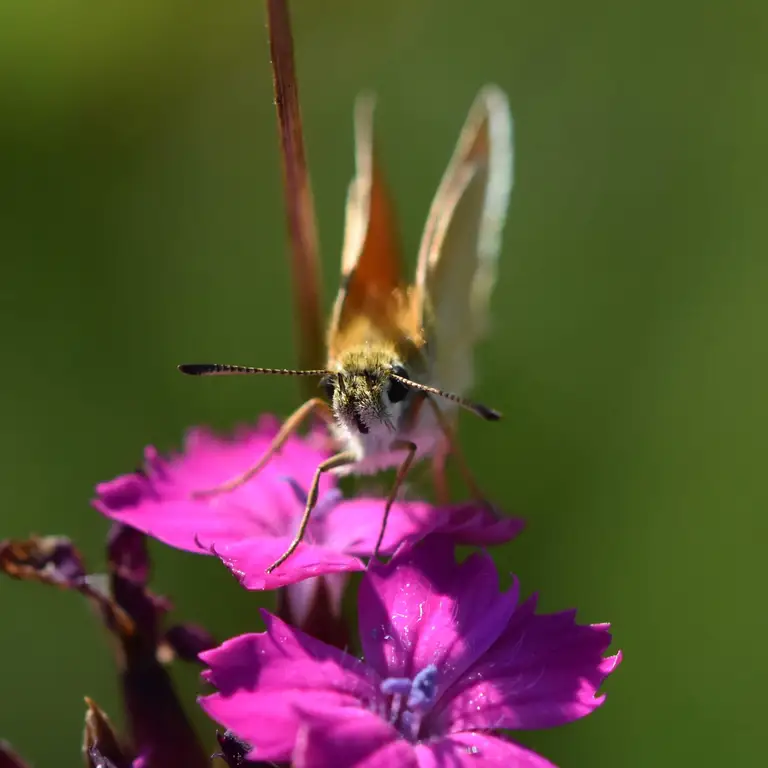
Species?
Thymelicus lineola
